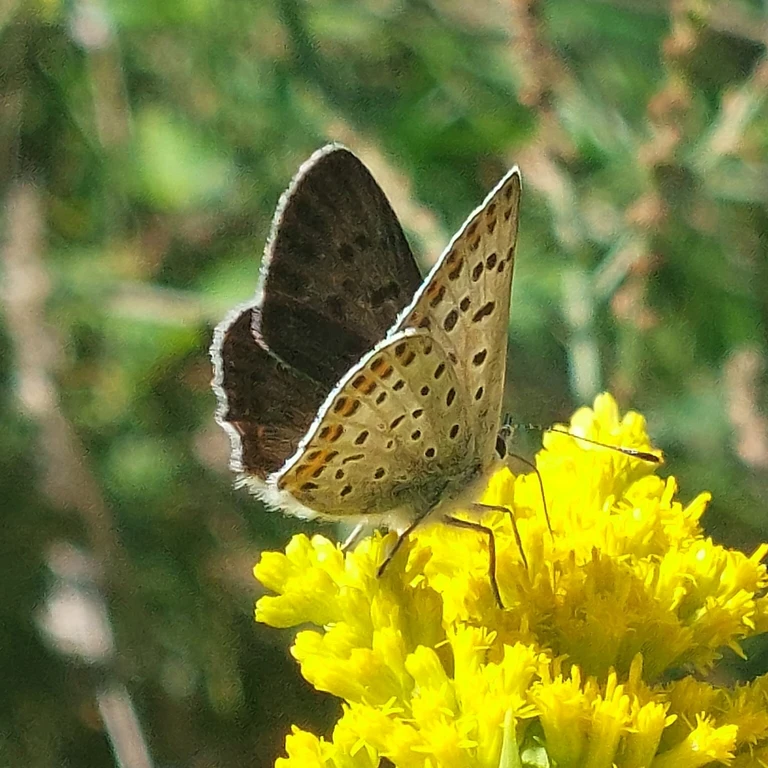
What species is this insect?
Lycaena tityrus (also Loweia tityrus)
